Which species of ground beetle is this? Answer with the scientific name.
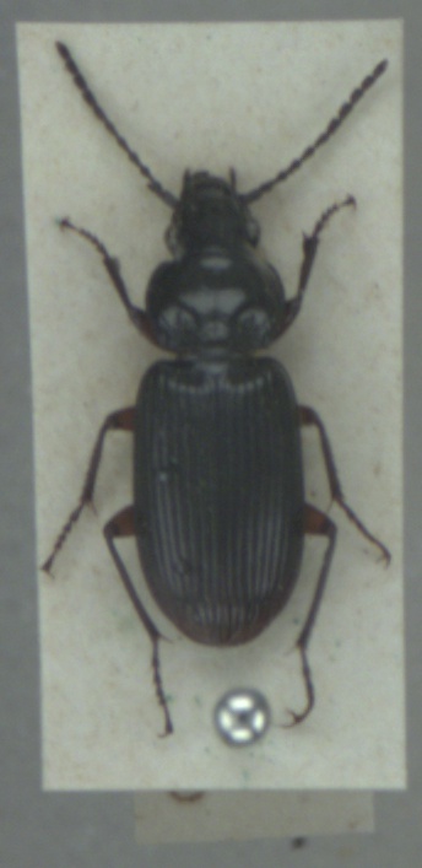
Pterostichus nigrita
